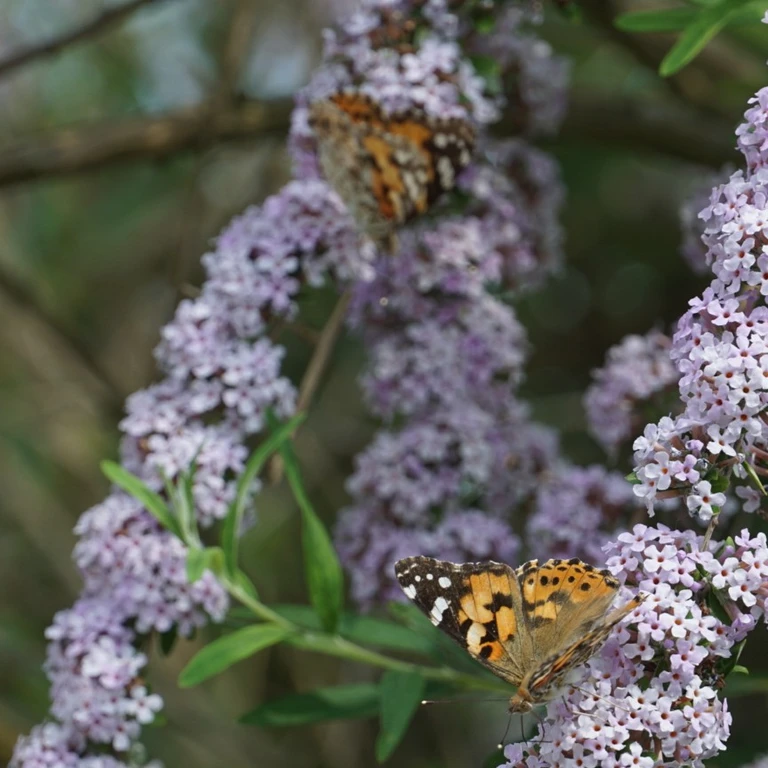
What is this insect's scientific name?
Vanessa cardui
